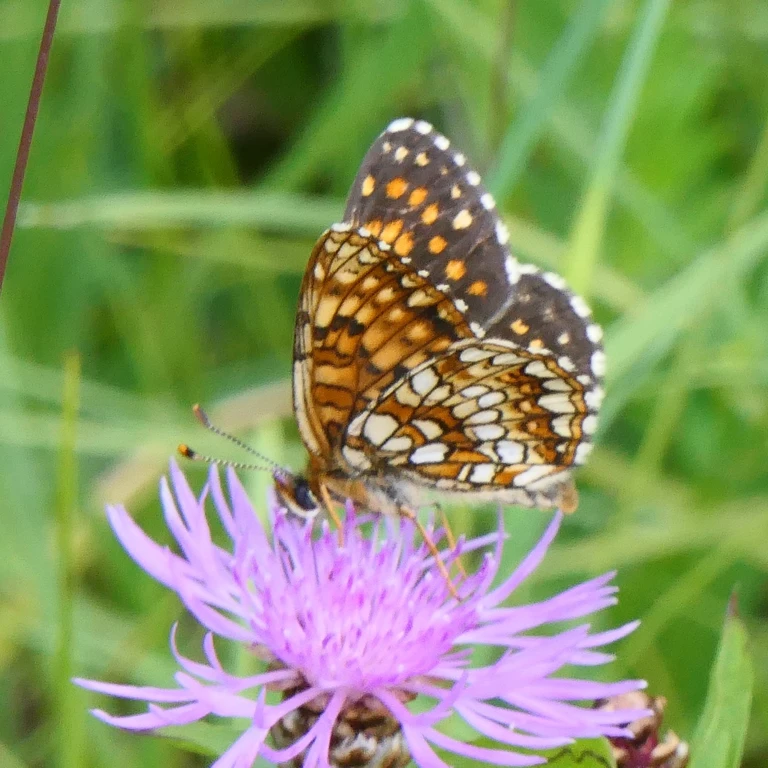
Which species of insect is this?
Melitaea diamina
